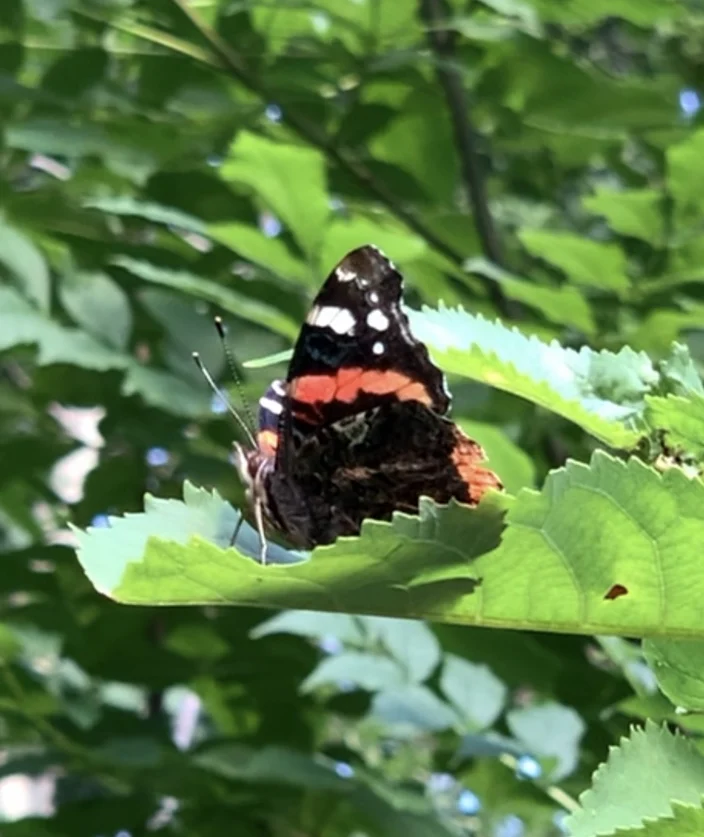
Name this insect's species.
Vanessa atalanta
